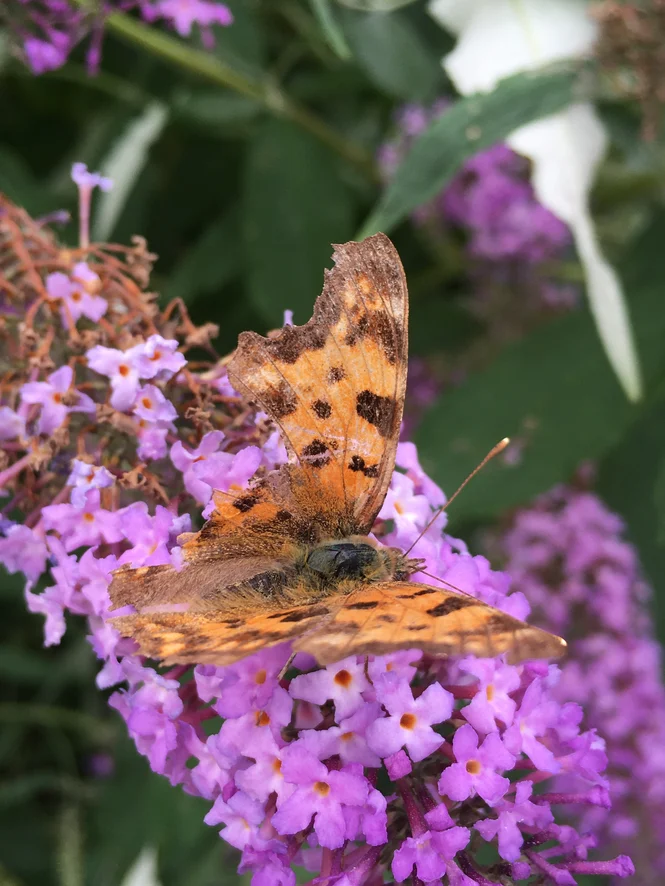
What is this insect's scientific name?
Polygonia c-album
